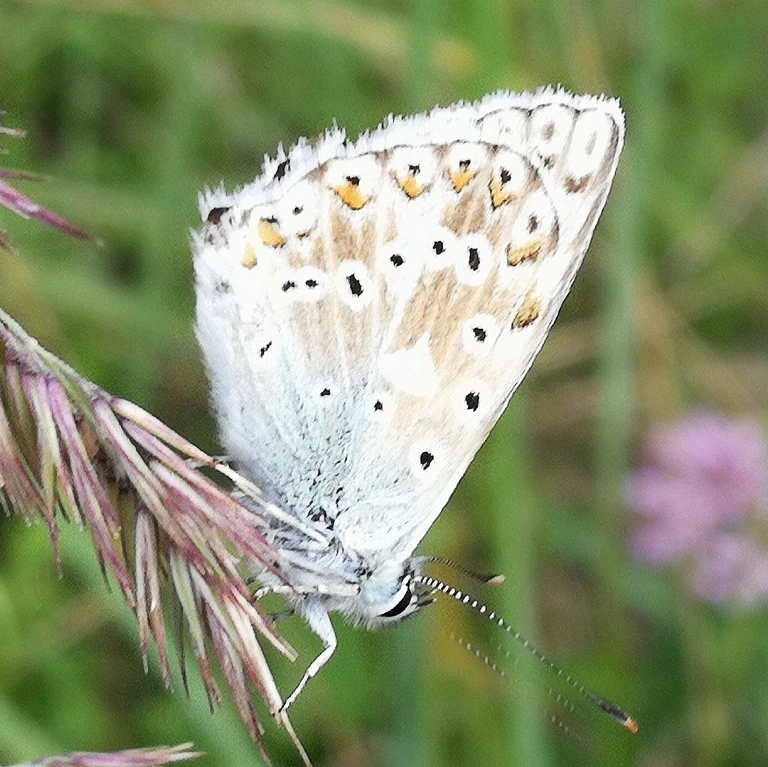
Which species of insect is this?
Lysandra coridon
